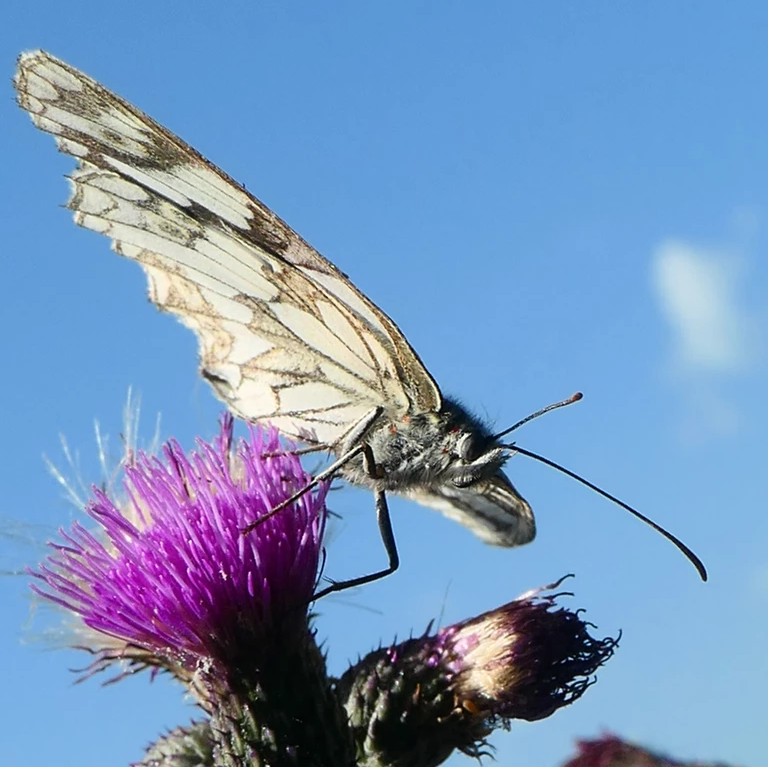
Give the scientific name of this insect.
Melanargia galathea
